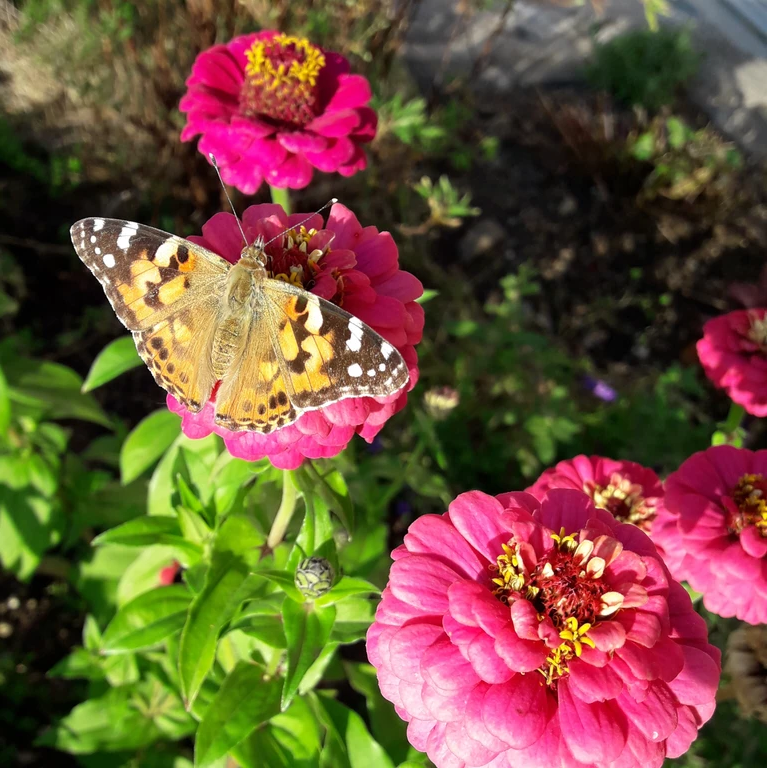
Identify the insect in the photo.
Vanessa cardui
